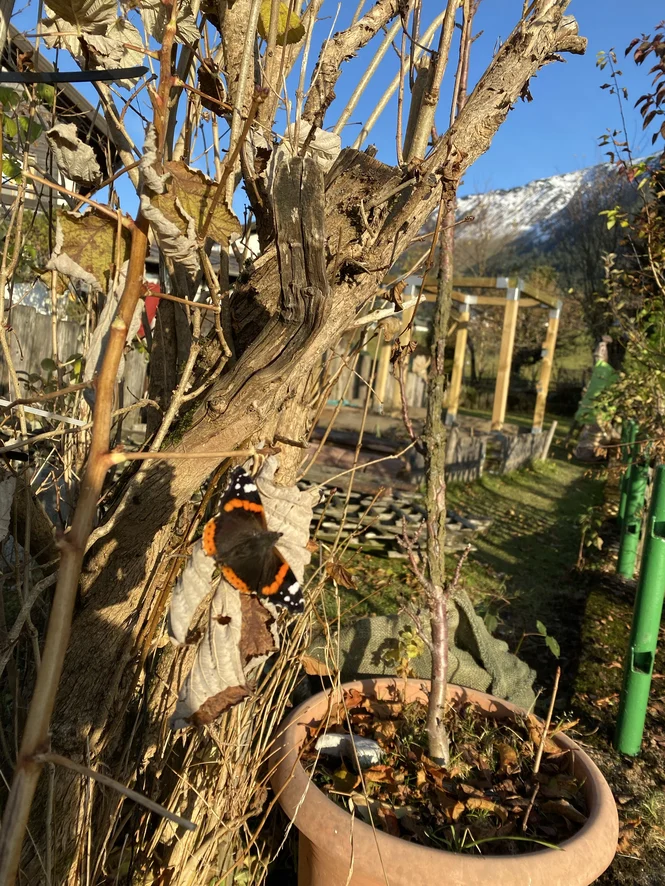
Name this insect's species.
Vanessa atalanta
